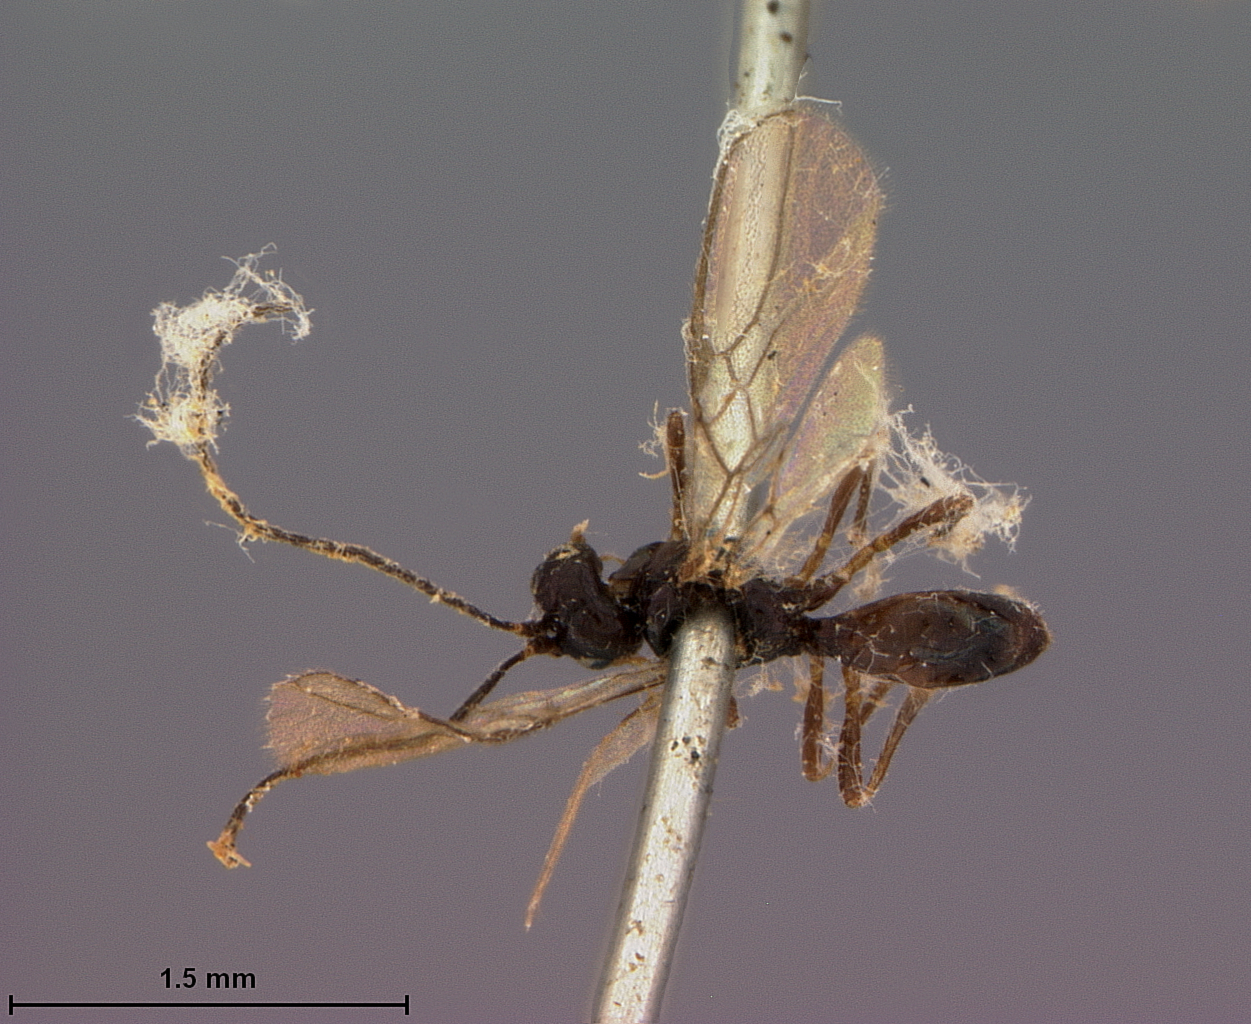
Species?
Toxares tritici
